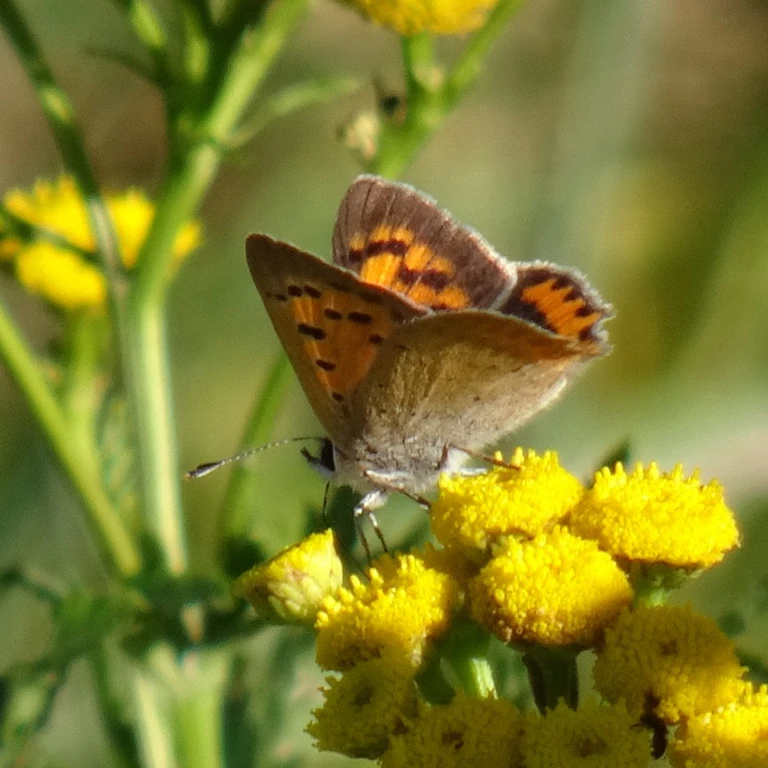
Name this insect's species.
Lycaena phlaeas
